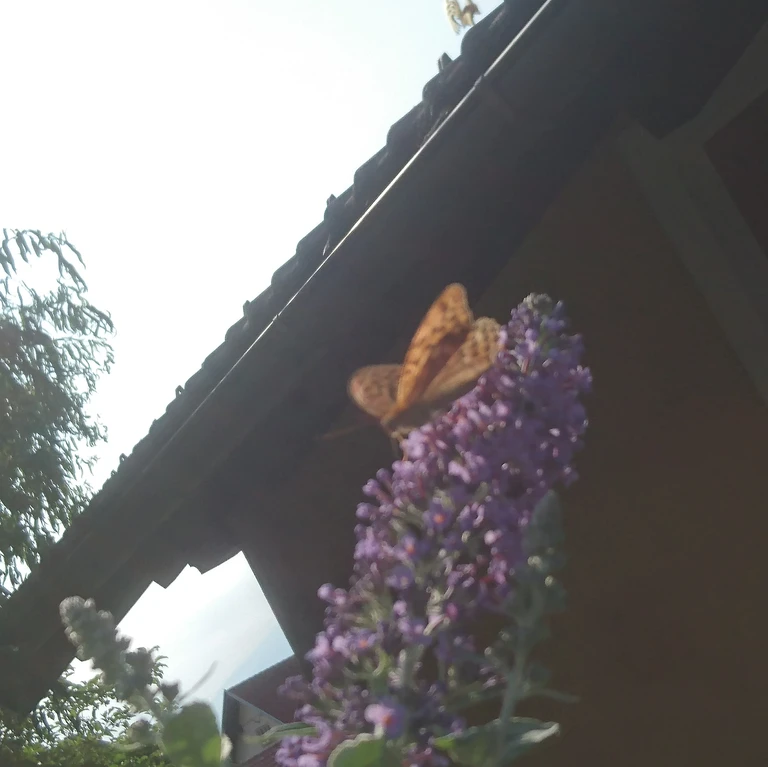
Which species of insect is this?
Argynnis paphia
